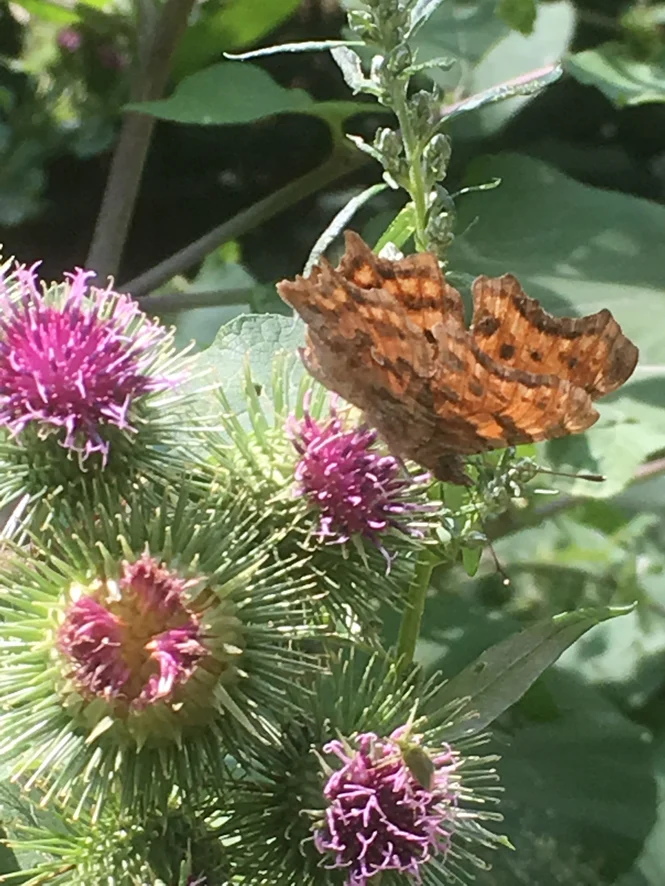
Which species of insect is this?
Polygonia c-album
